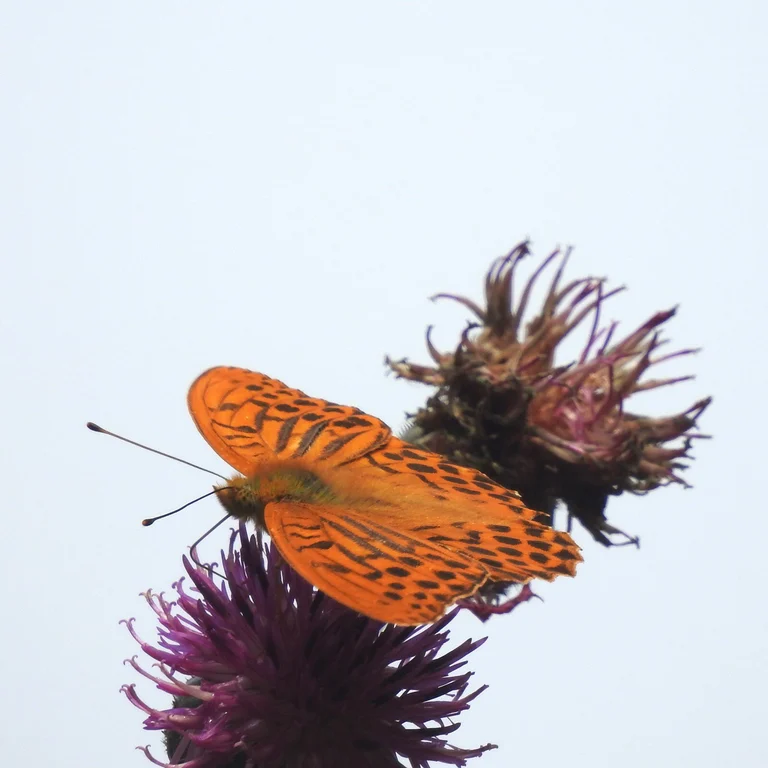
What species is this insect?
Argynnis paphia
